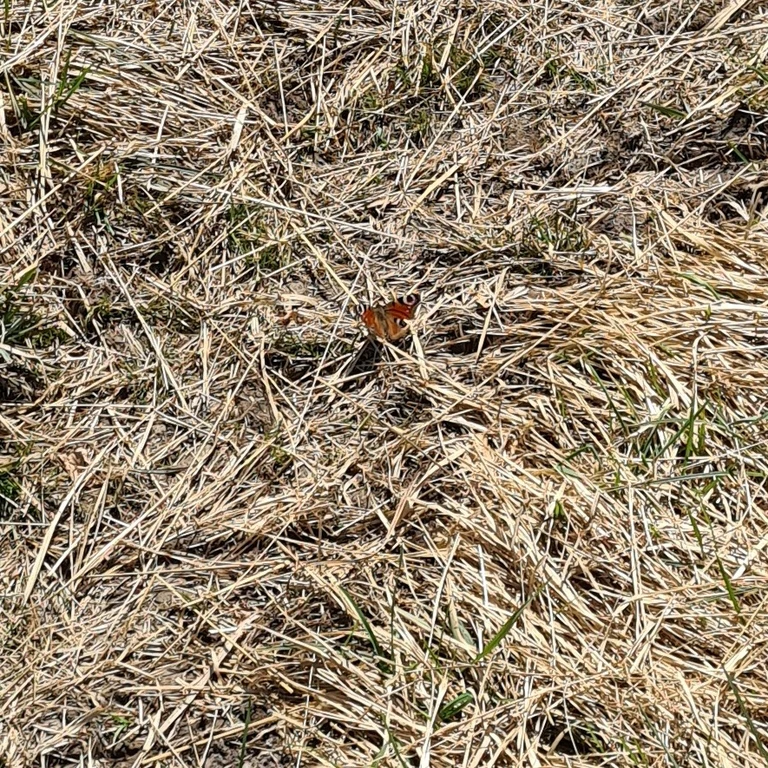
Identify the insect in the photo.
Aglais io
